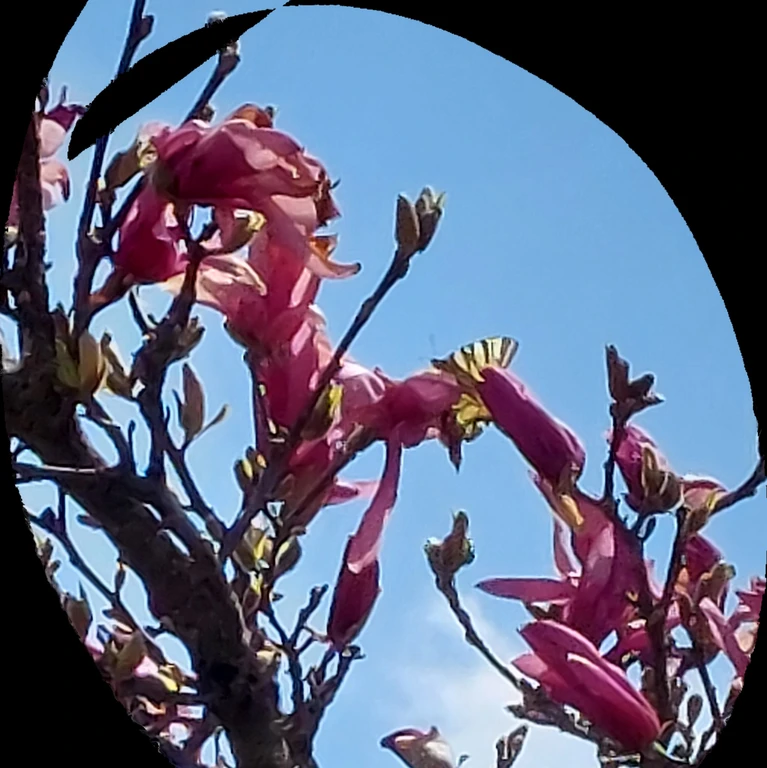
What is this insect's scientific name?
Iphiclides podalirius
